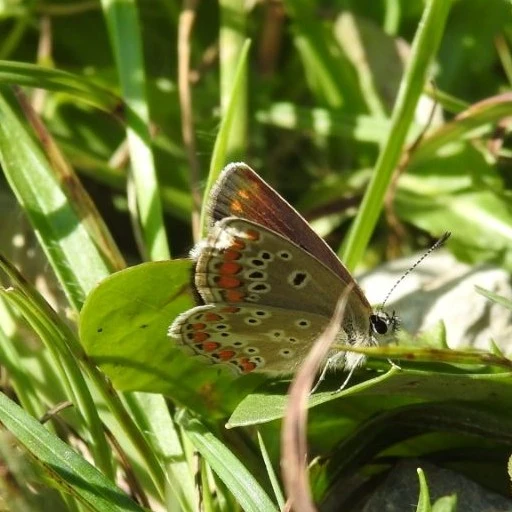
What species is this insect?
Aricia agestis/artaxerxes
